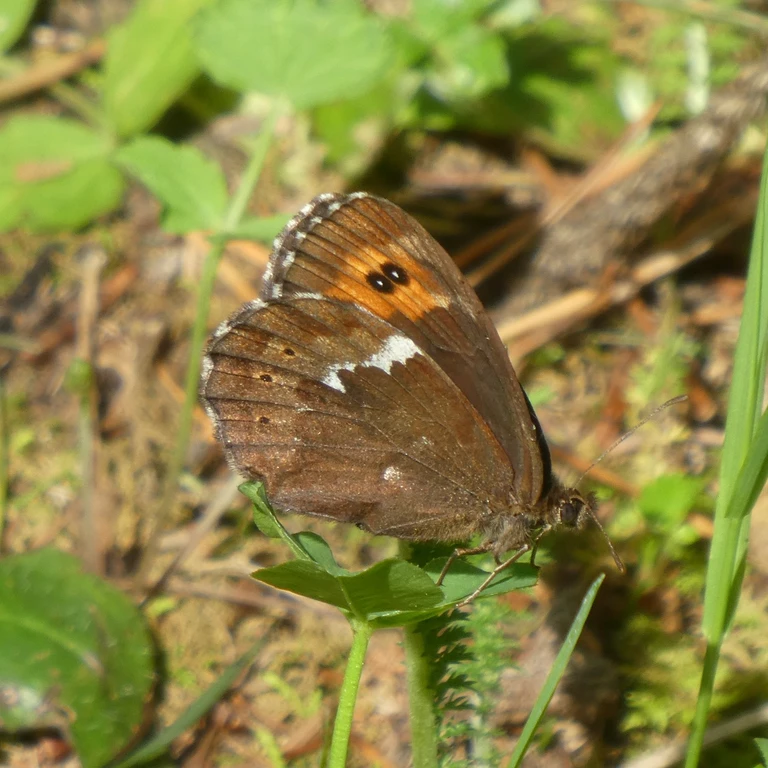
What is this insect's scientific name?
Erebia ligea
